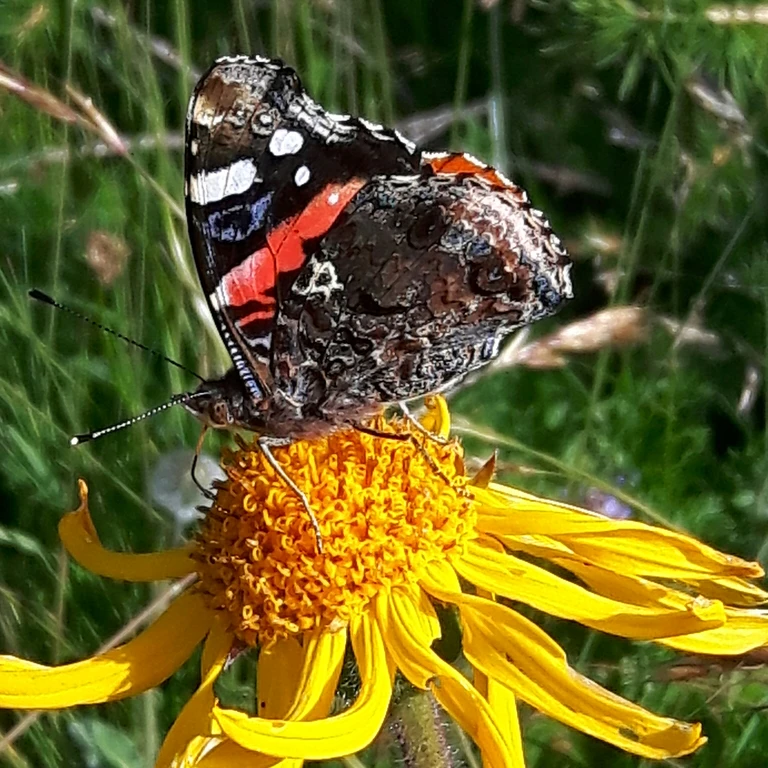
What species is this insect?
Vanessa atalanta
